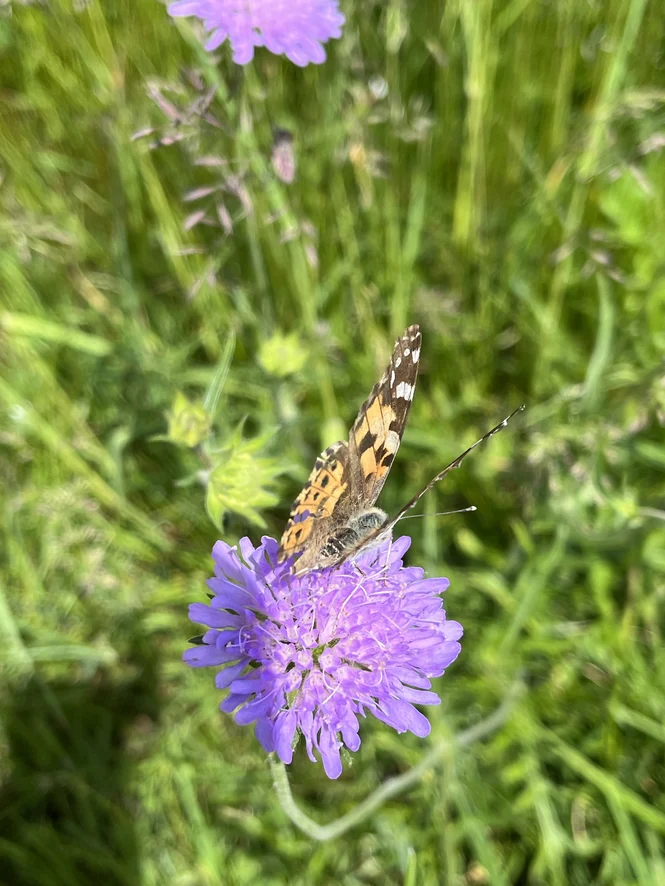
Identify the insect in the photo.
Vanessa cardui
